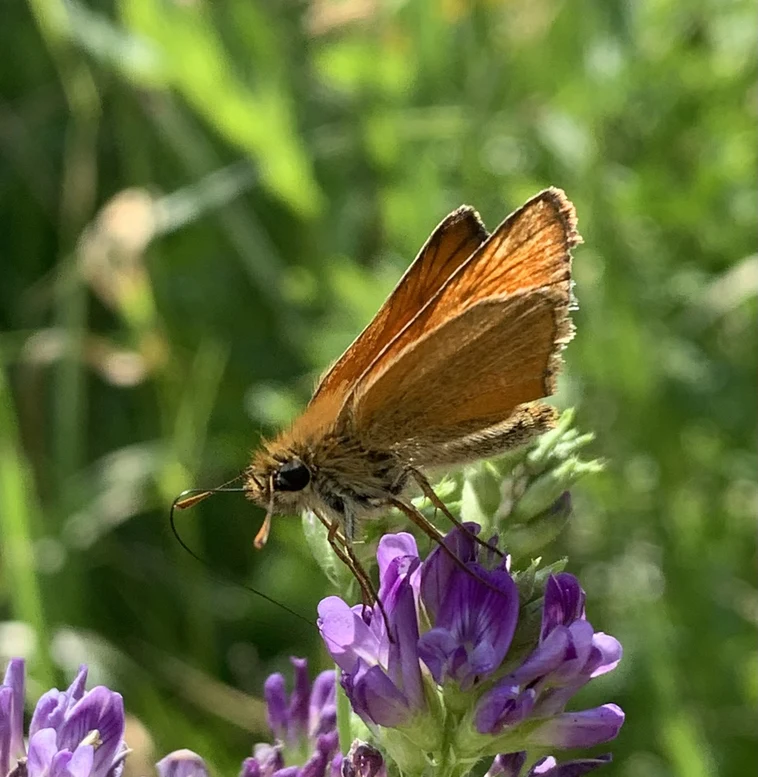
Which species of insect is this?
Thymelicus sylvestris
